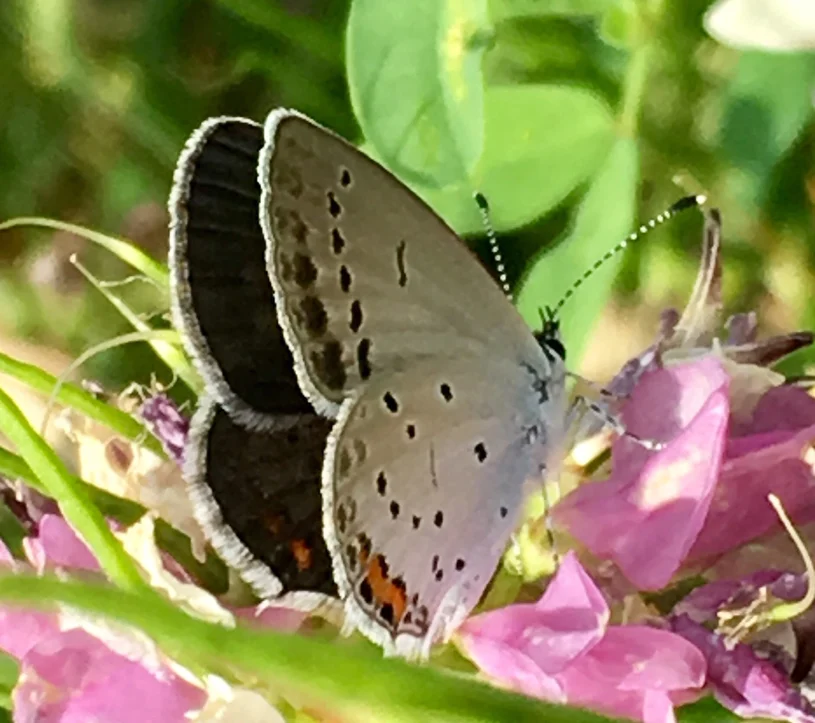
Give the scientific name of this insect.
Cupido argiades (also Elkalyce argiades)
